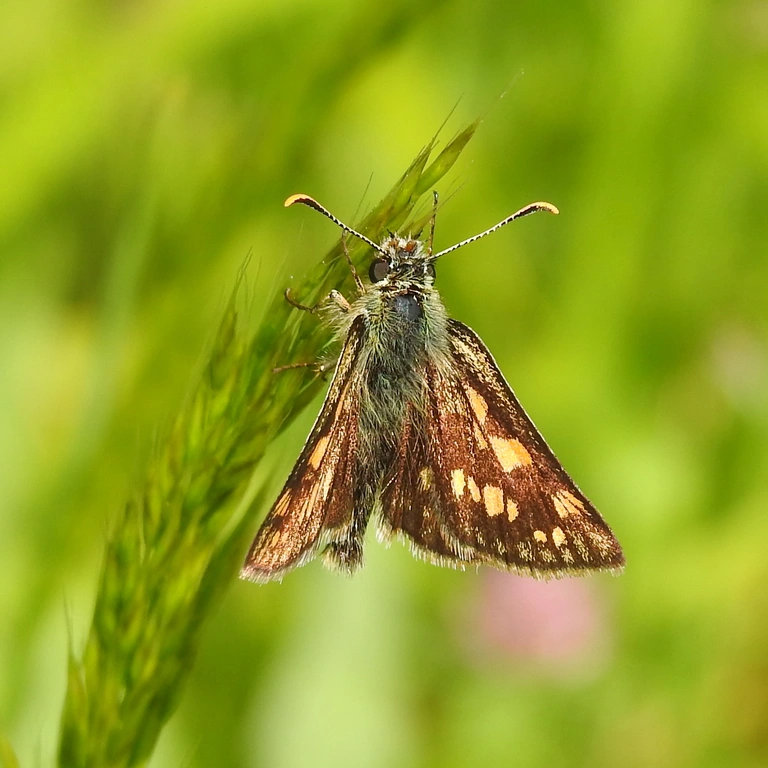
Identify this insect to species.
Carterocephalus palaemon
